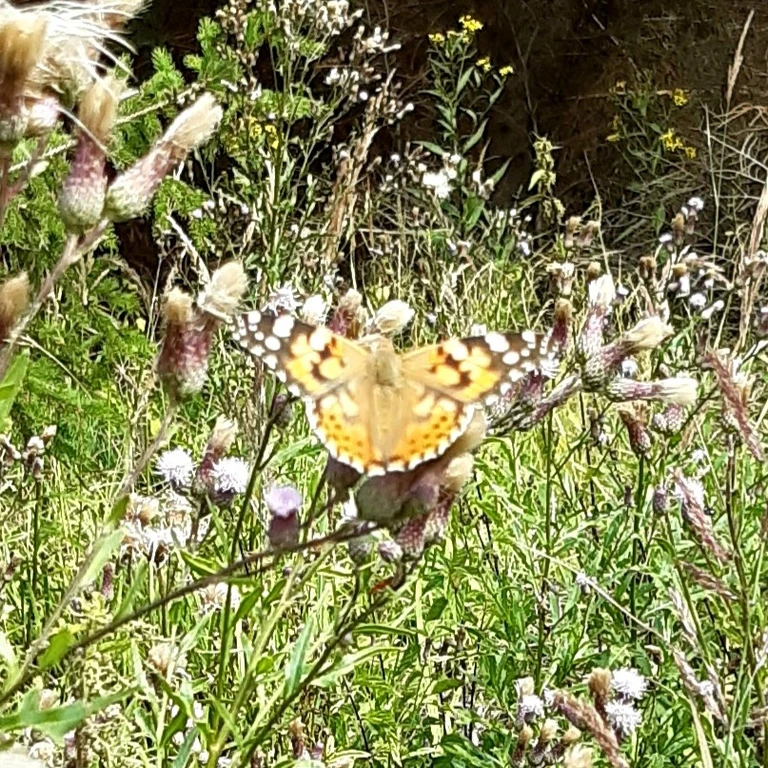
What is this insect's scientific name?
Vanessa cardui
